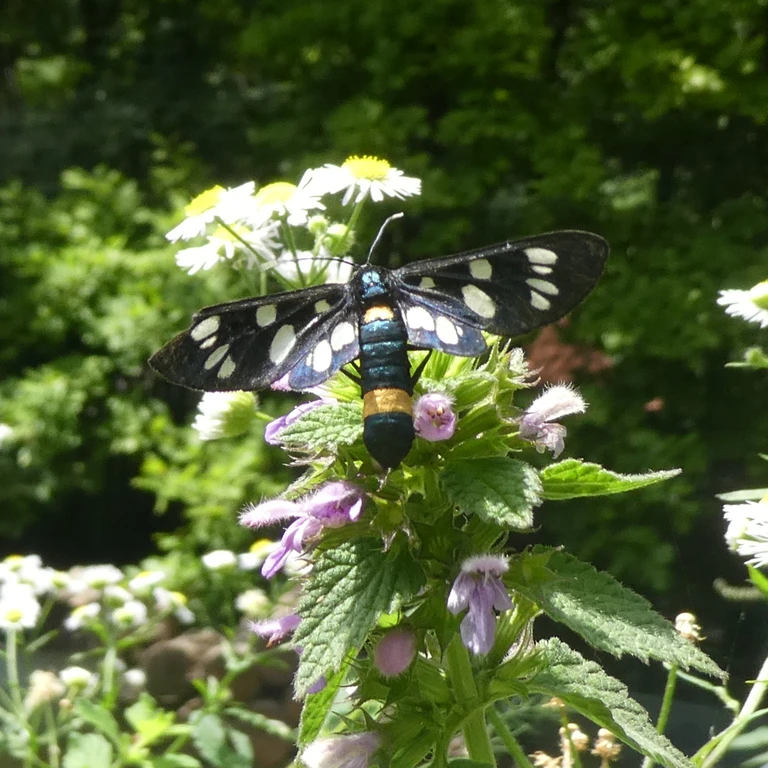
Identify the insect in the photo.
Amata phegea
